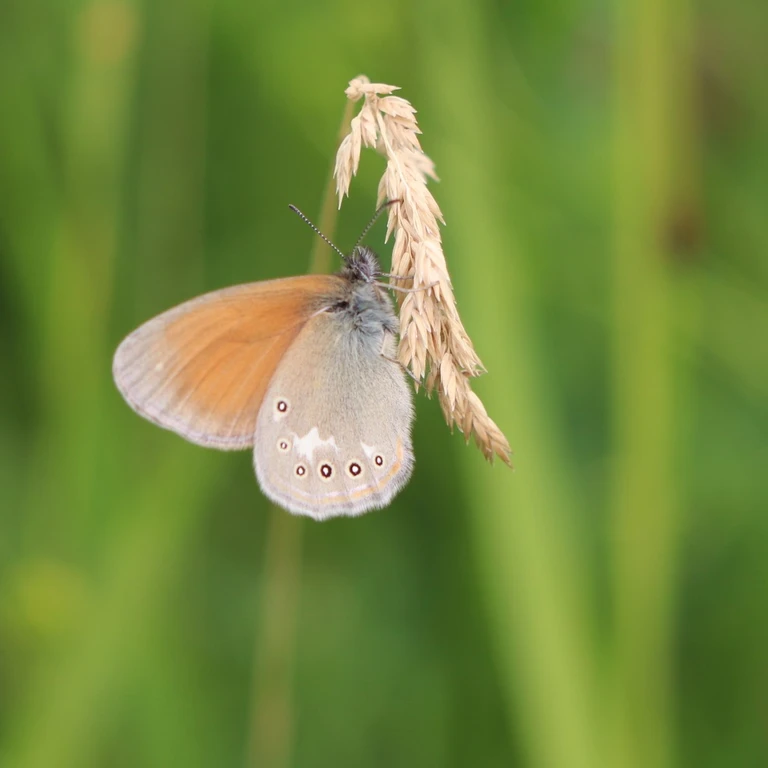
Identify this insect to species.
Coenonympha glycerion (also Coenonympha iphis)
